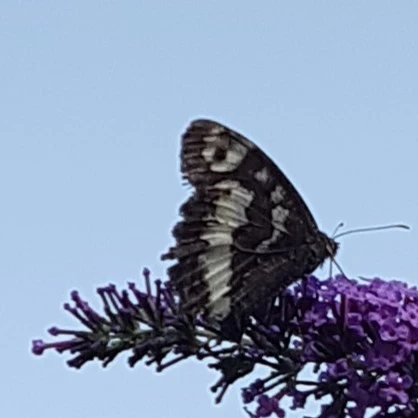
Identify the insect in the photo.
Brintesia circe
